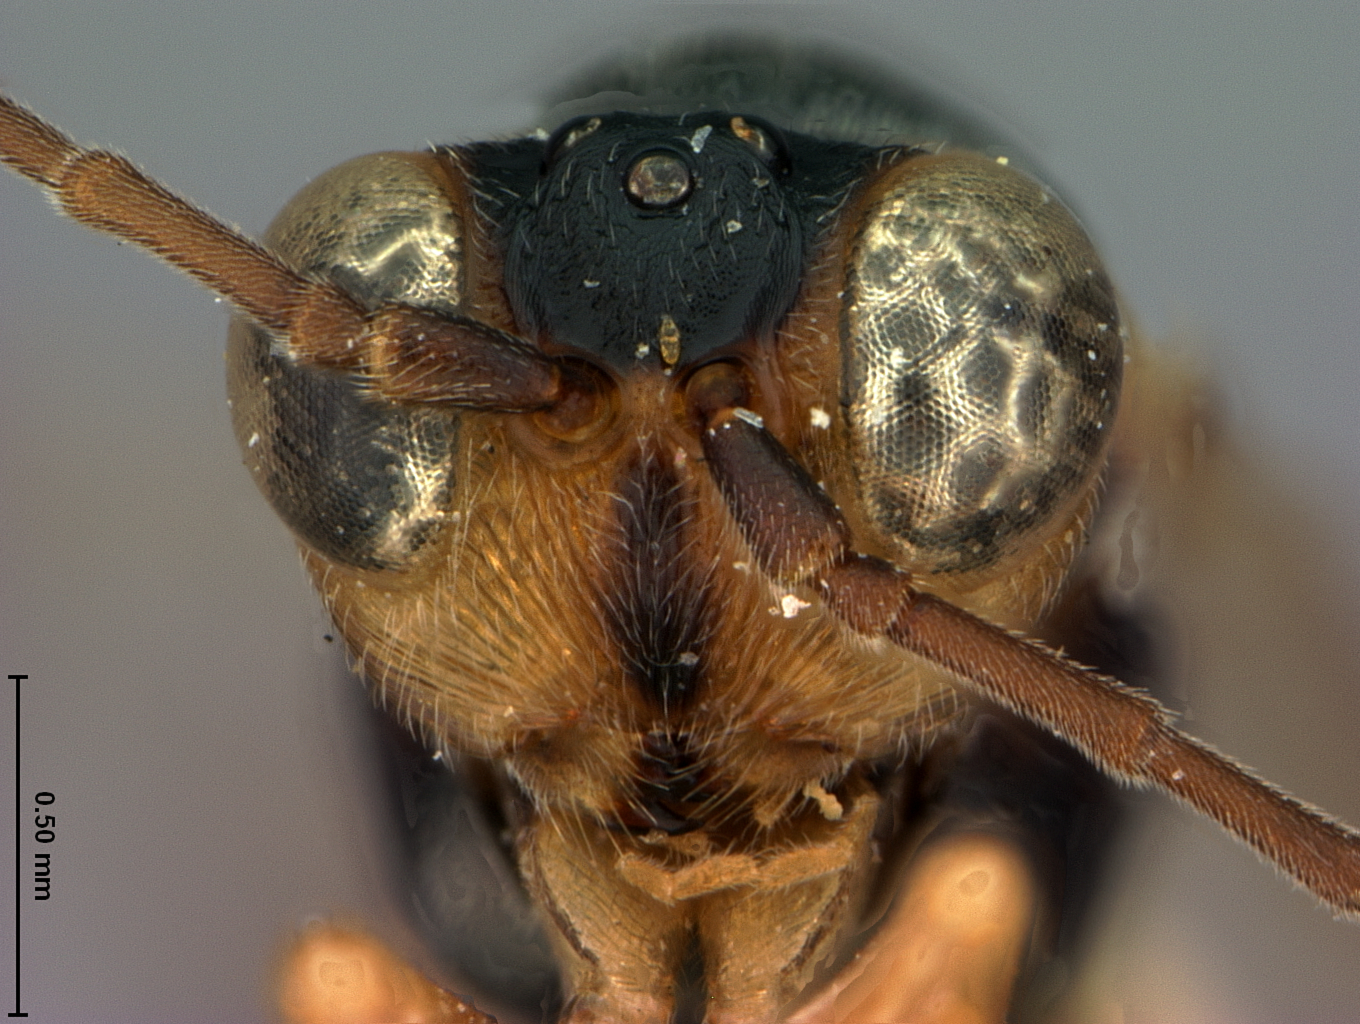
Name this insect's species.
Synergus magnificus
